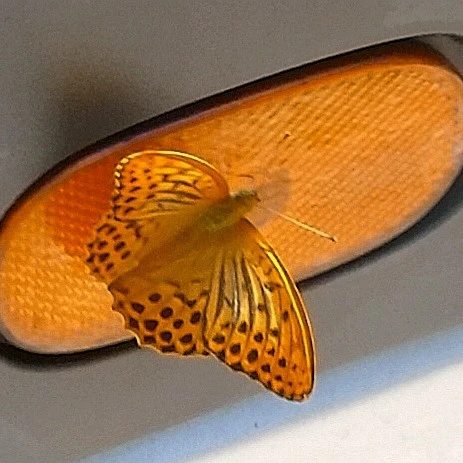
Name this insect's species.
Argynnis paphia
